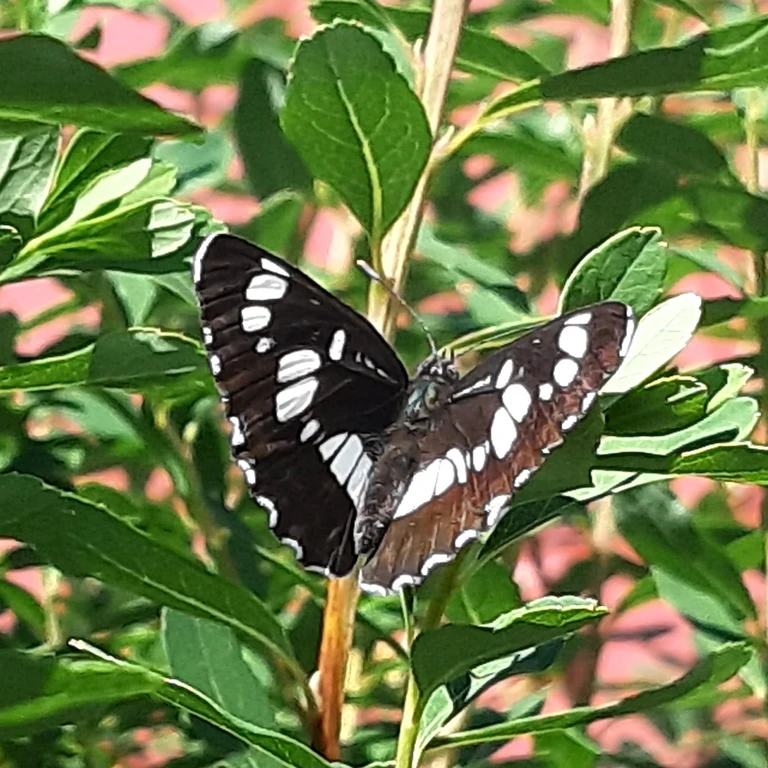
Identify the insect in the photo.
Neptis rivularis
